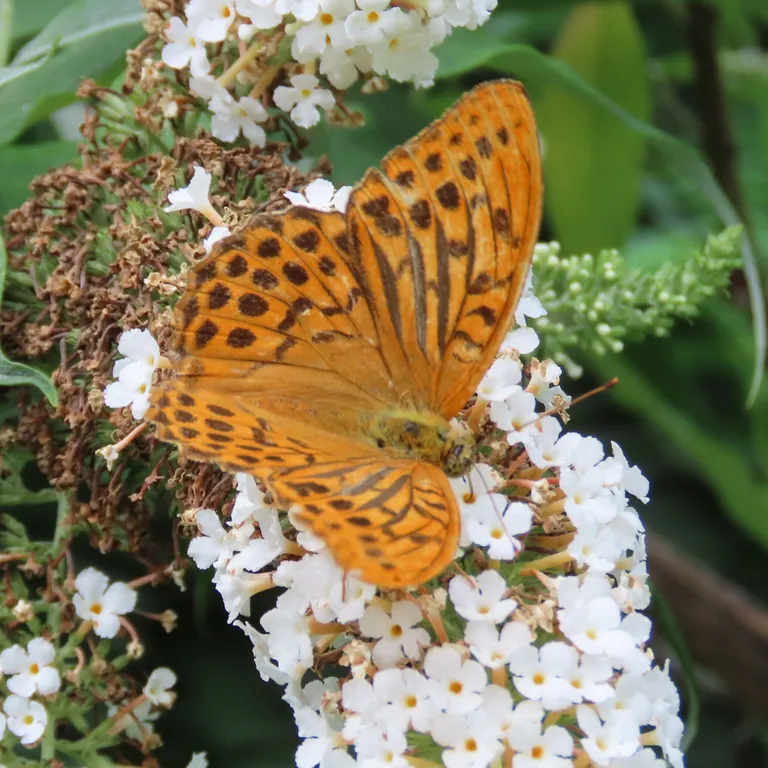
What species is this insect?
Argynnis paphia
